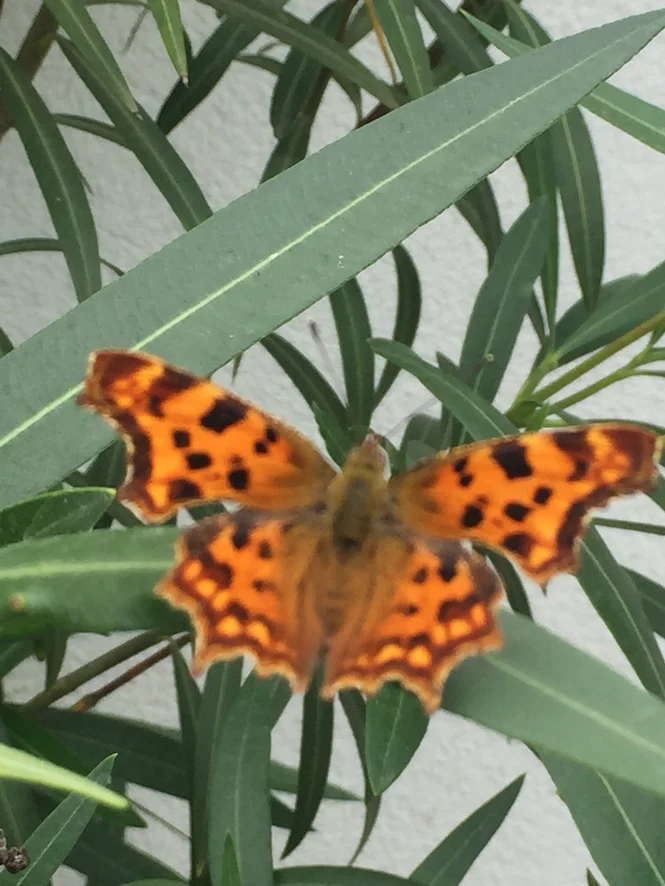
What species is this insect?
Polygonia c-album
